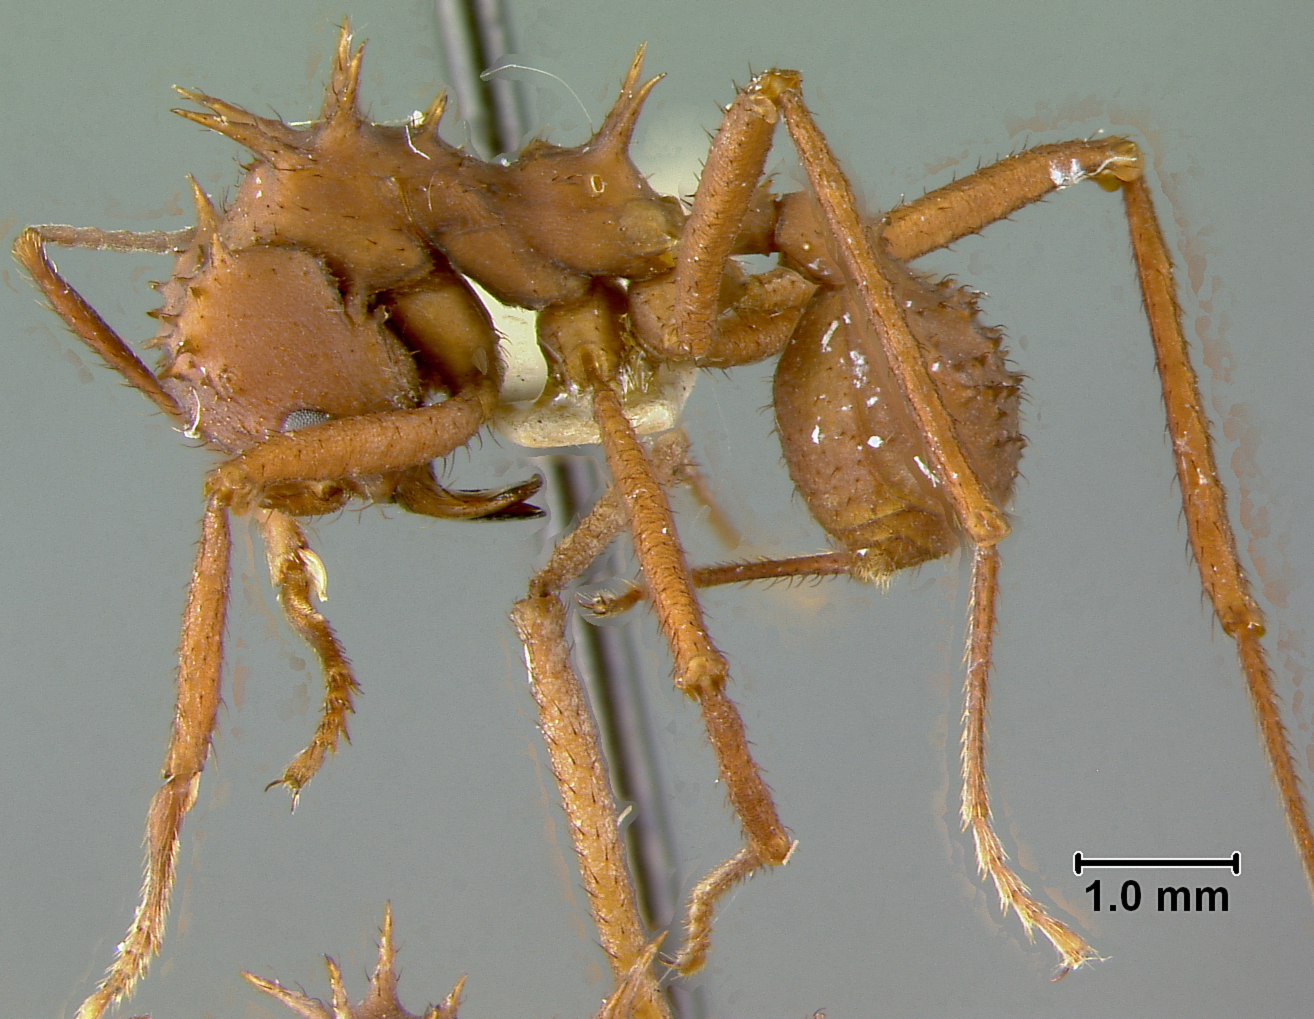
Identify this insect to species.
Acromyrmex octospinosus
